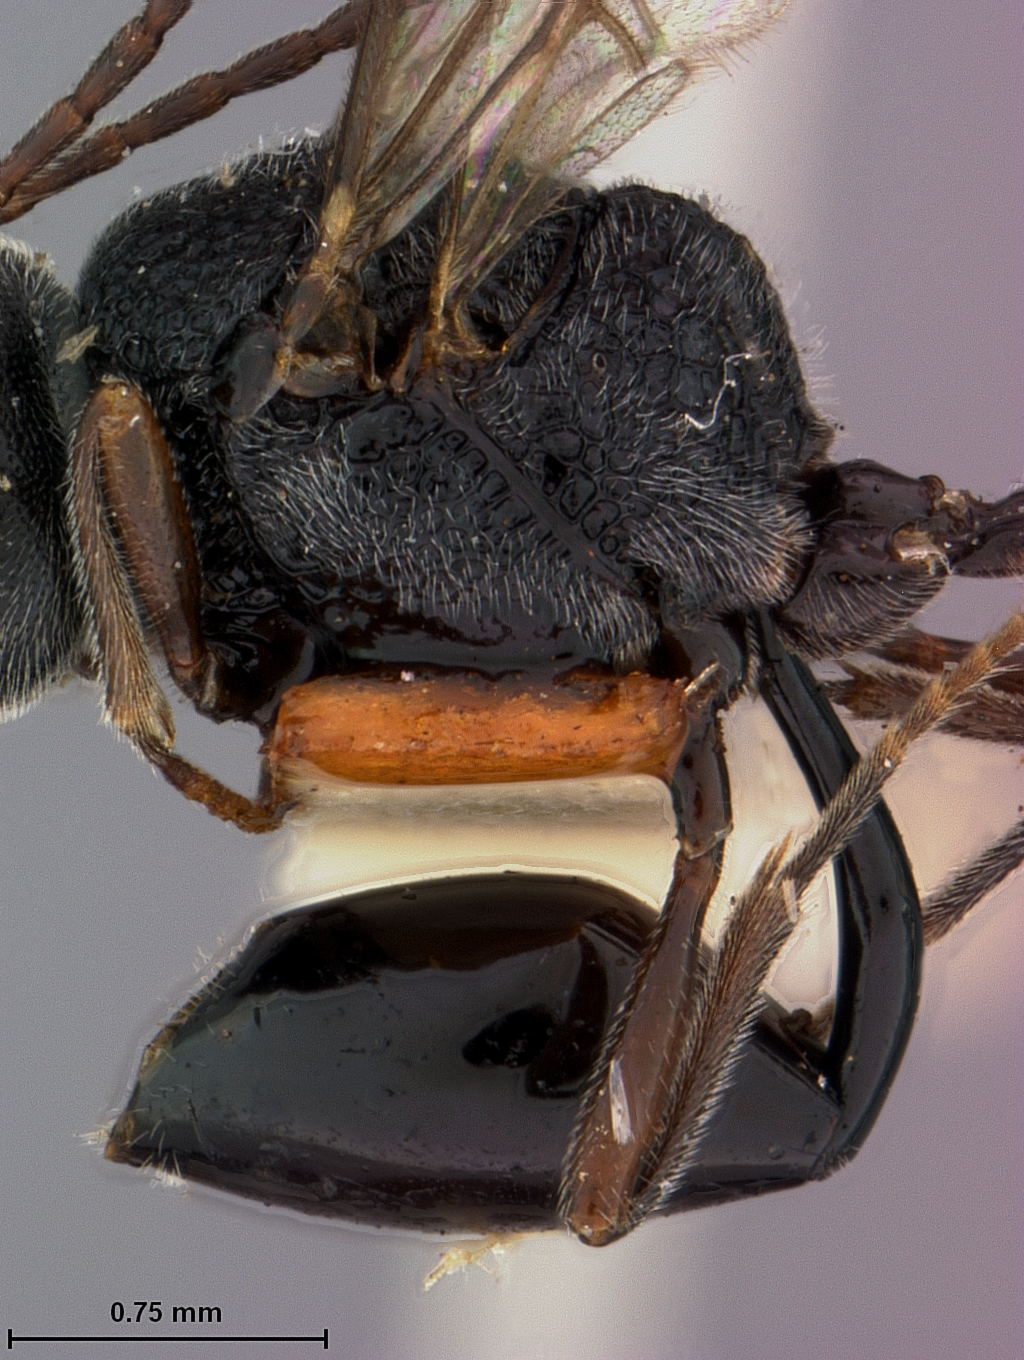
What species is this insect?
Helorimorpha fumipennis
